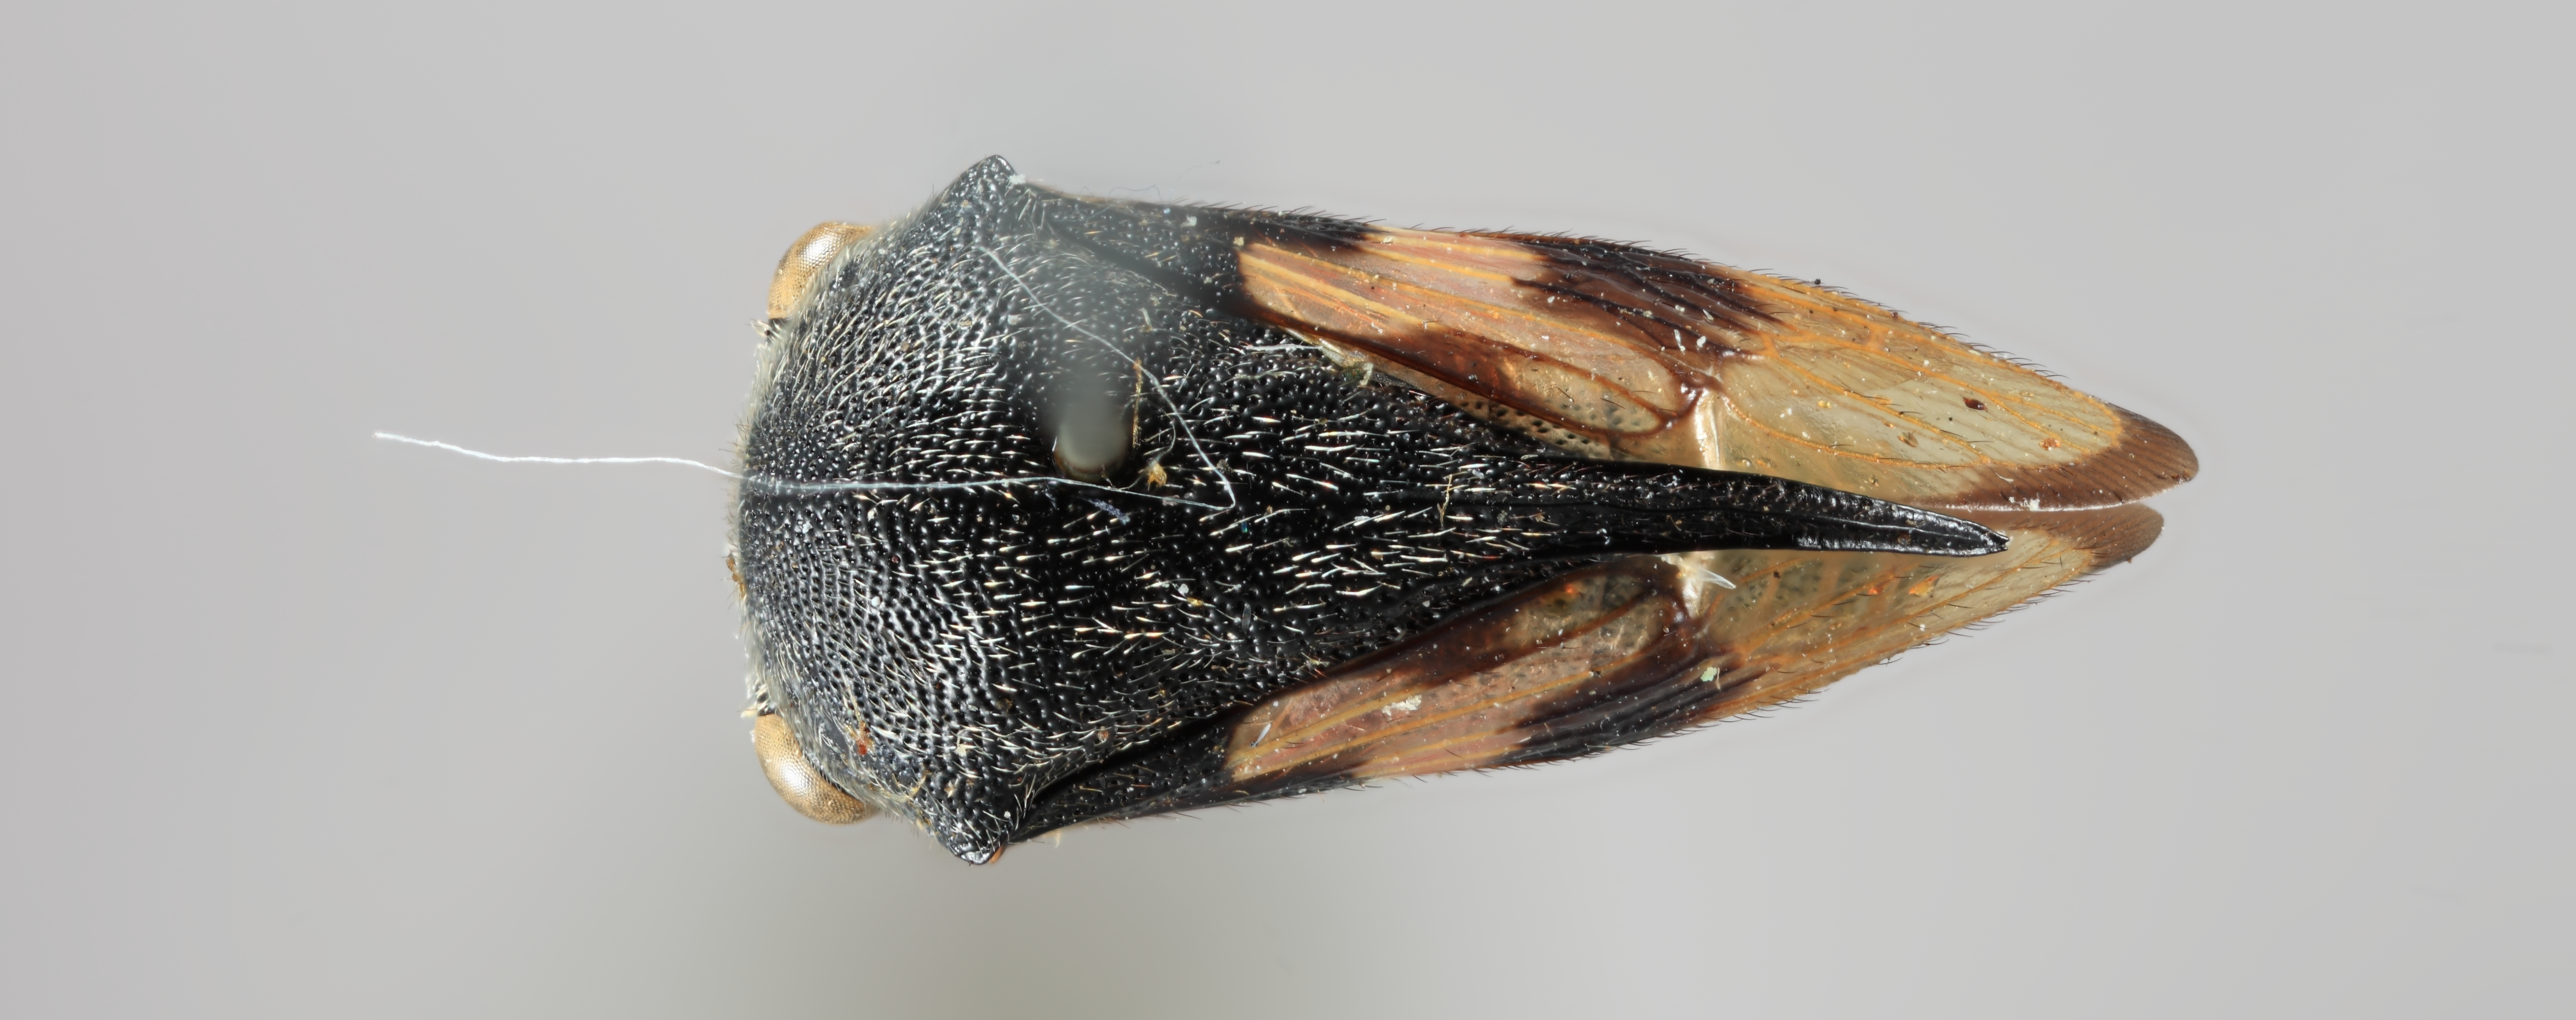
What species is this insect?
Gargara trifoliata
